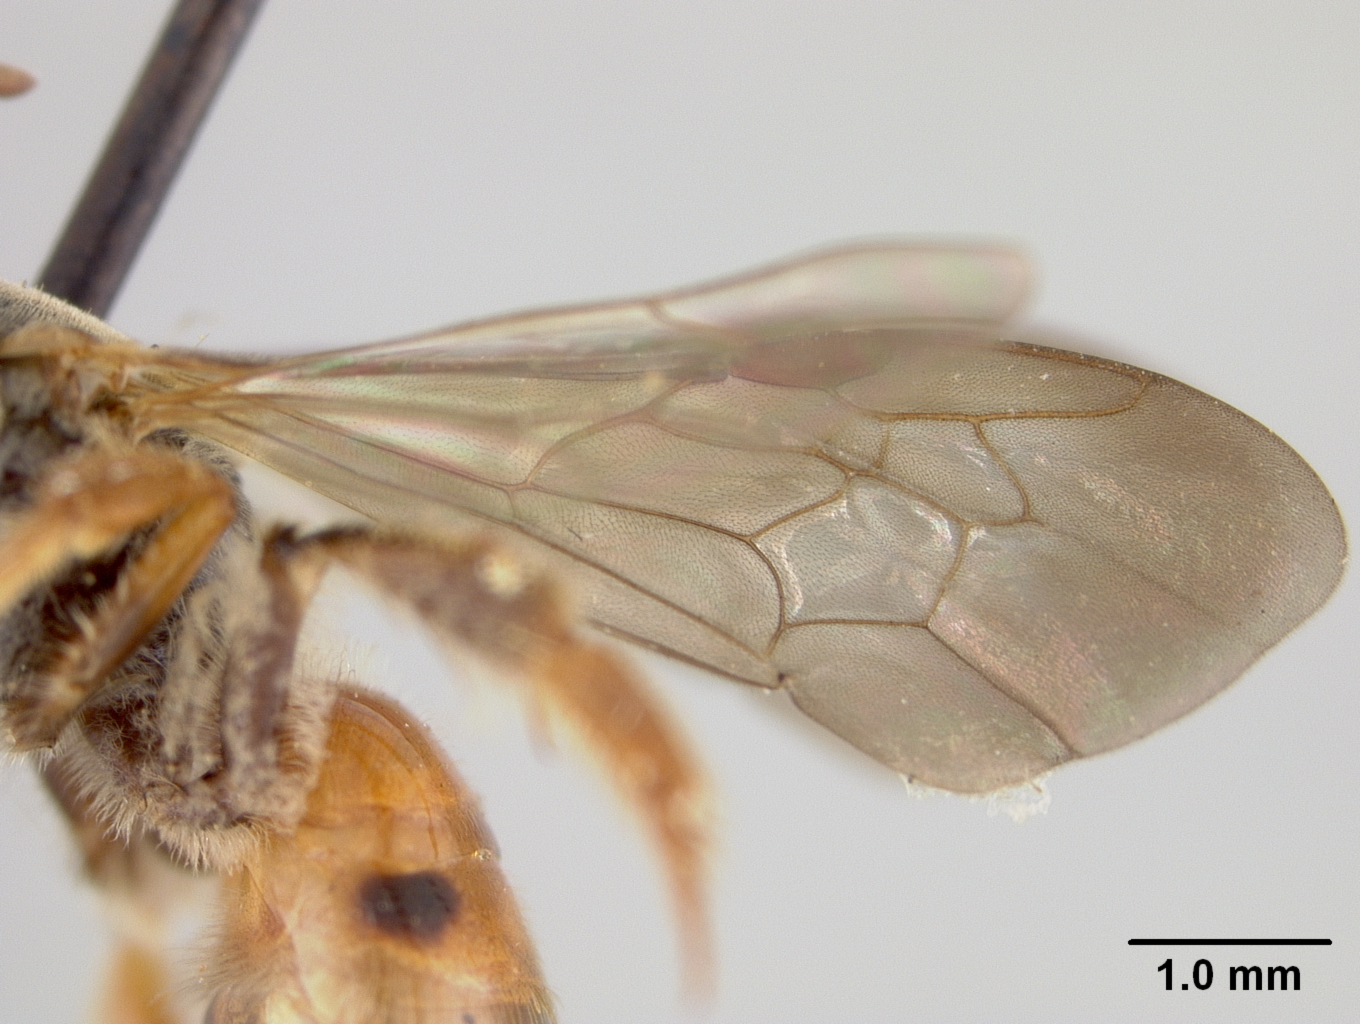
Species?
Nomia nanensis
